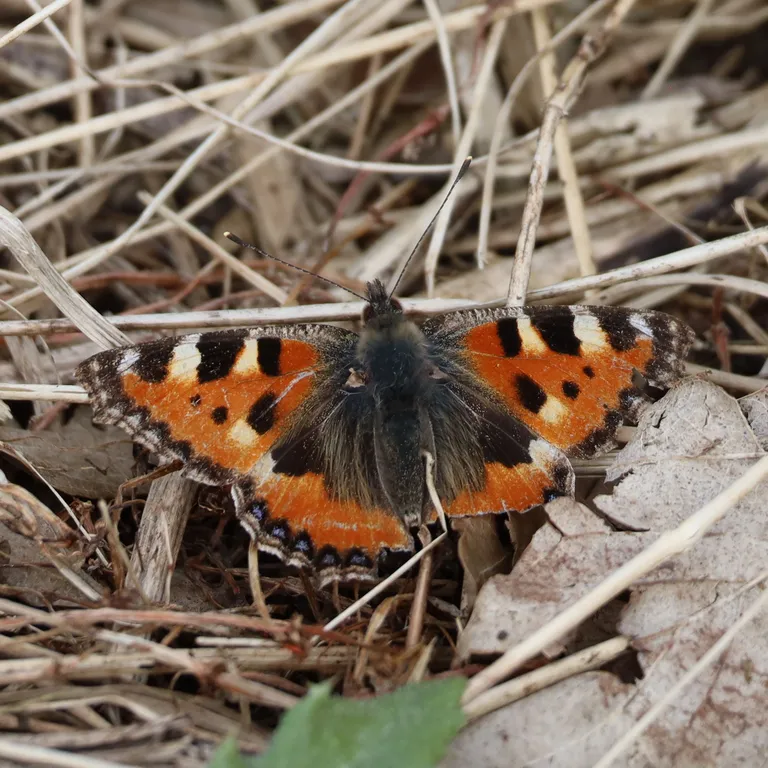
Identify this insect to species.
Aglais urticae
